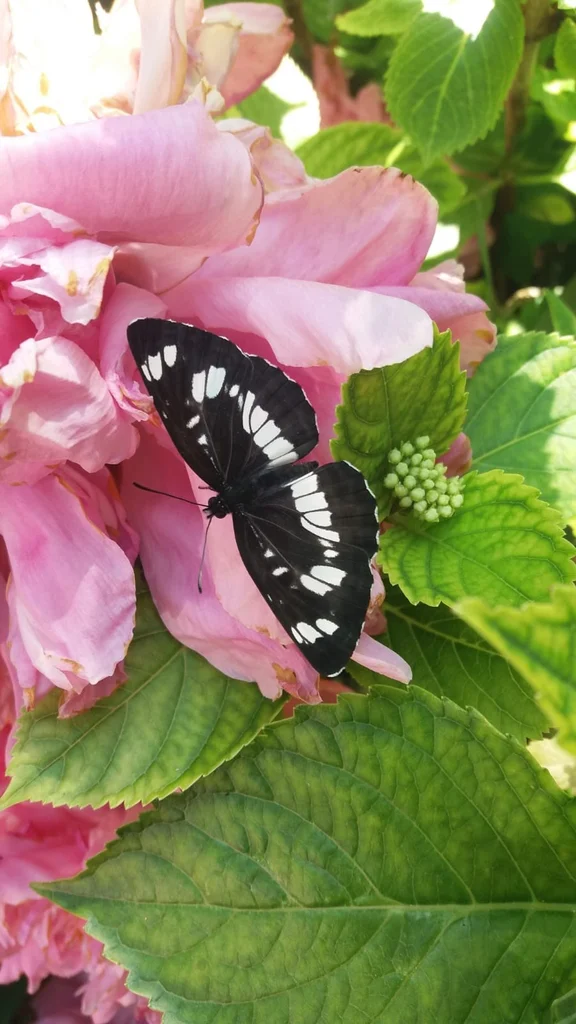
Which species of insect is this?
Neptis rivularis
